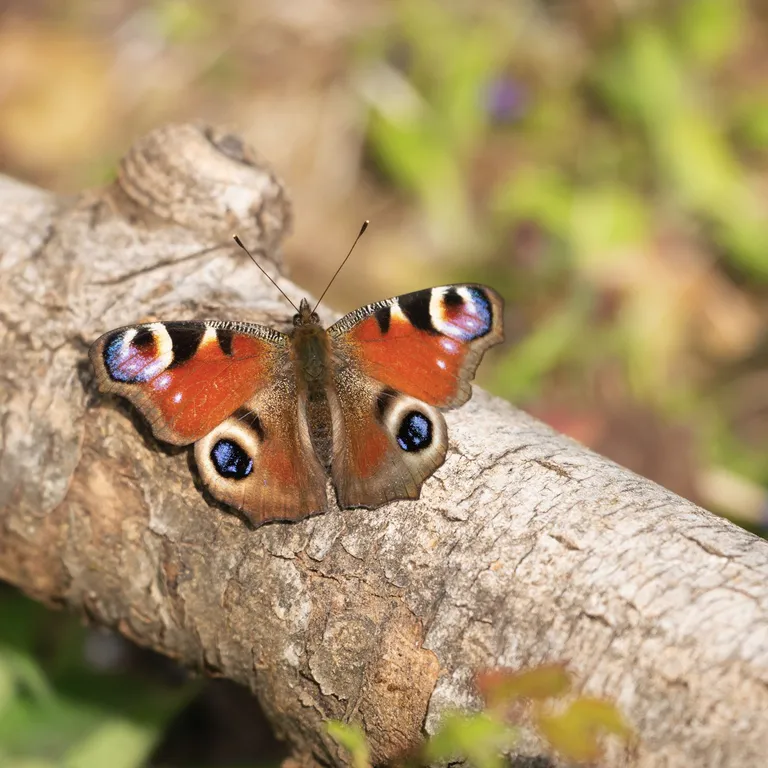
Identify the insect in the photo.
Aglais io
